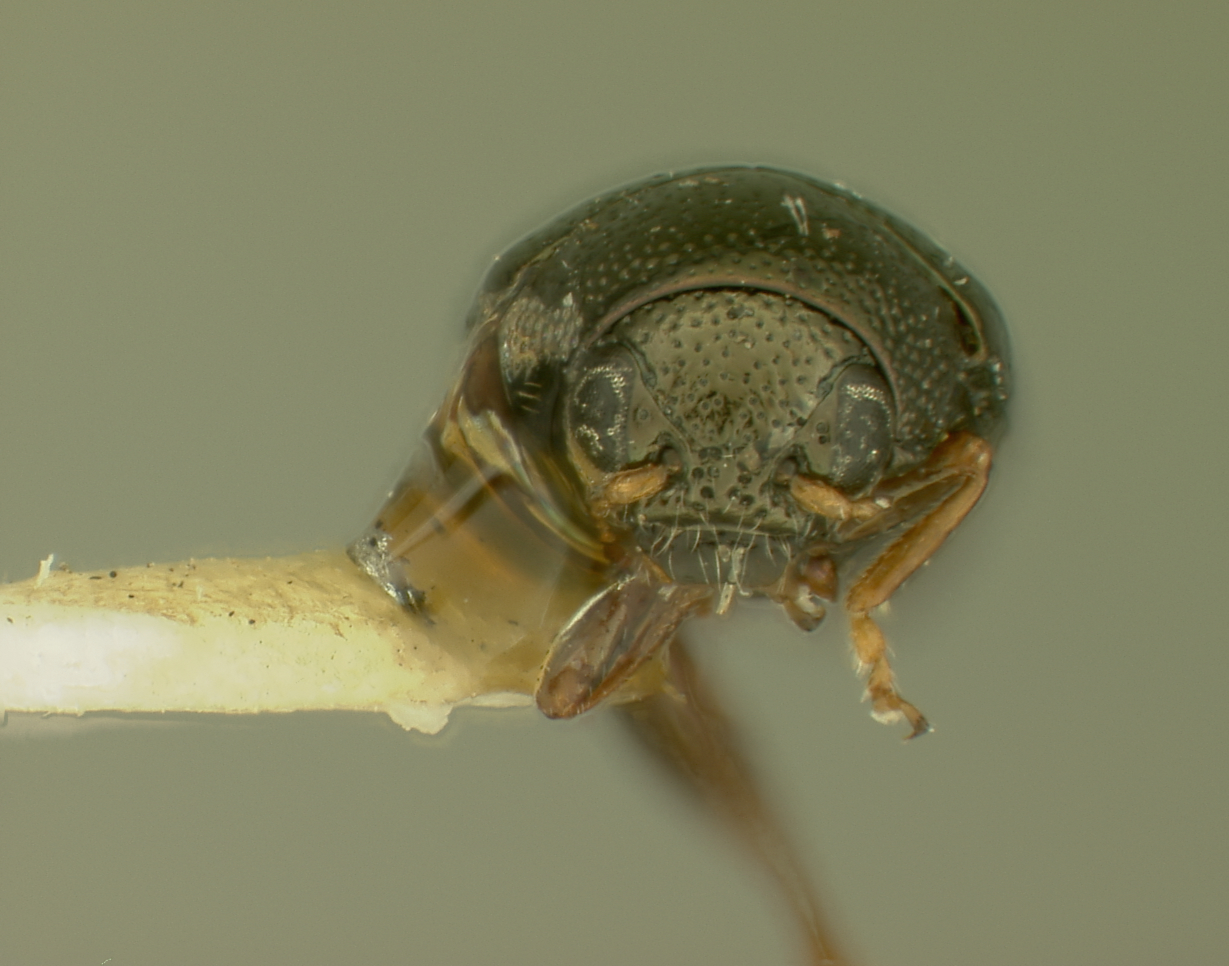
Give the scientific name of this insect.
Chaetocnema acuminata
